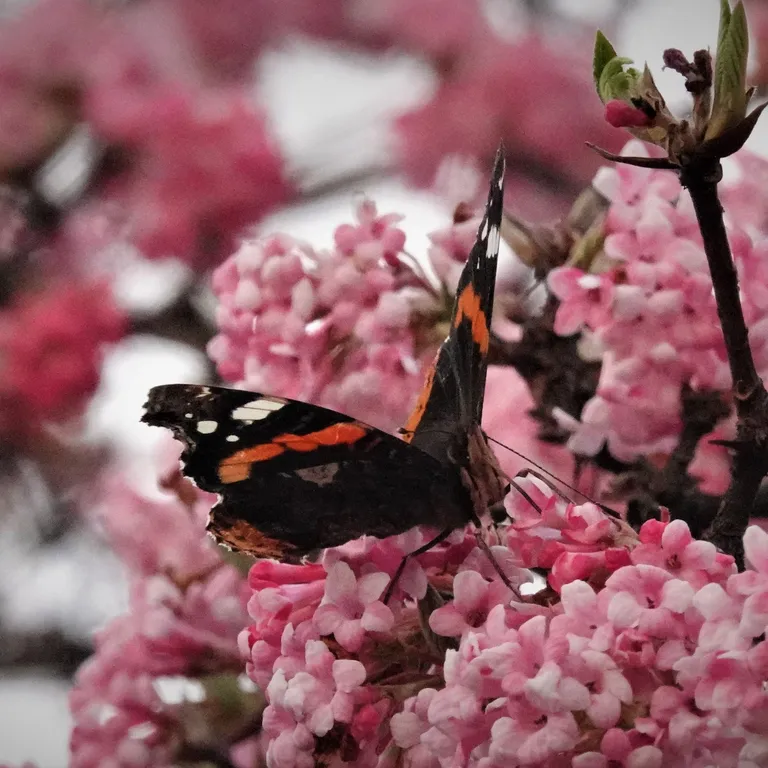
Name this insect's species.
Vanessa atalanta
